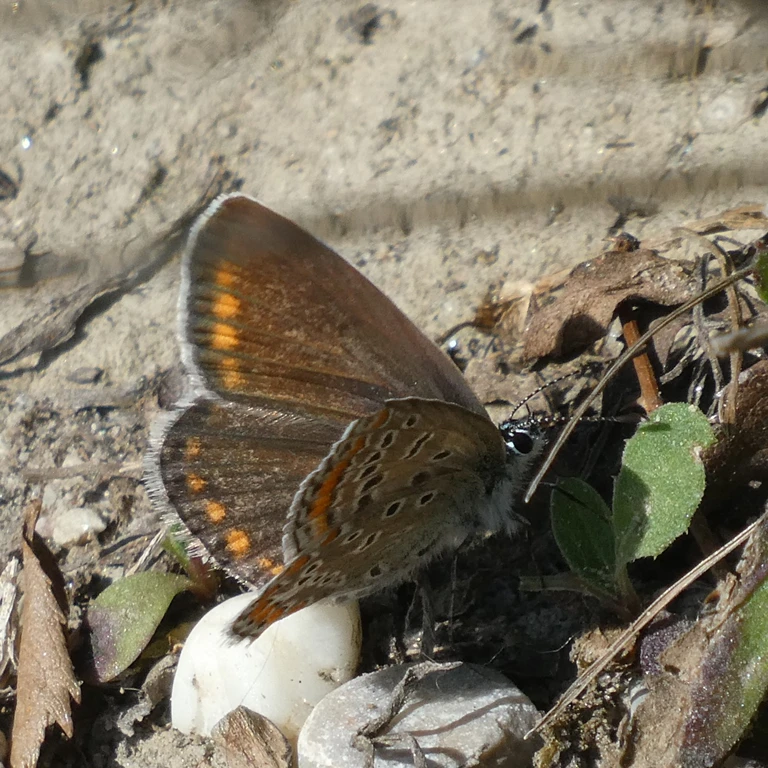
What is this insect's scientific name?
Polyommatus icarus
